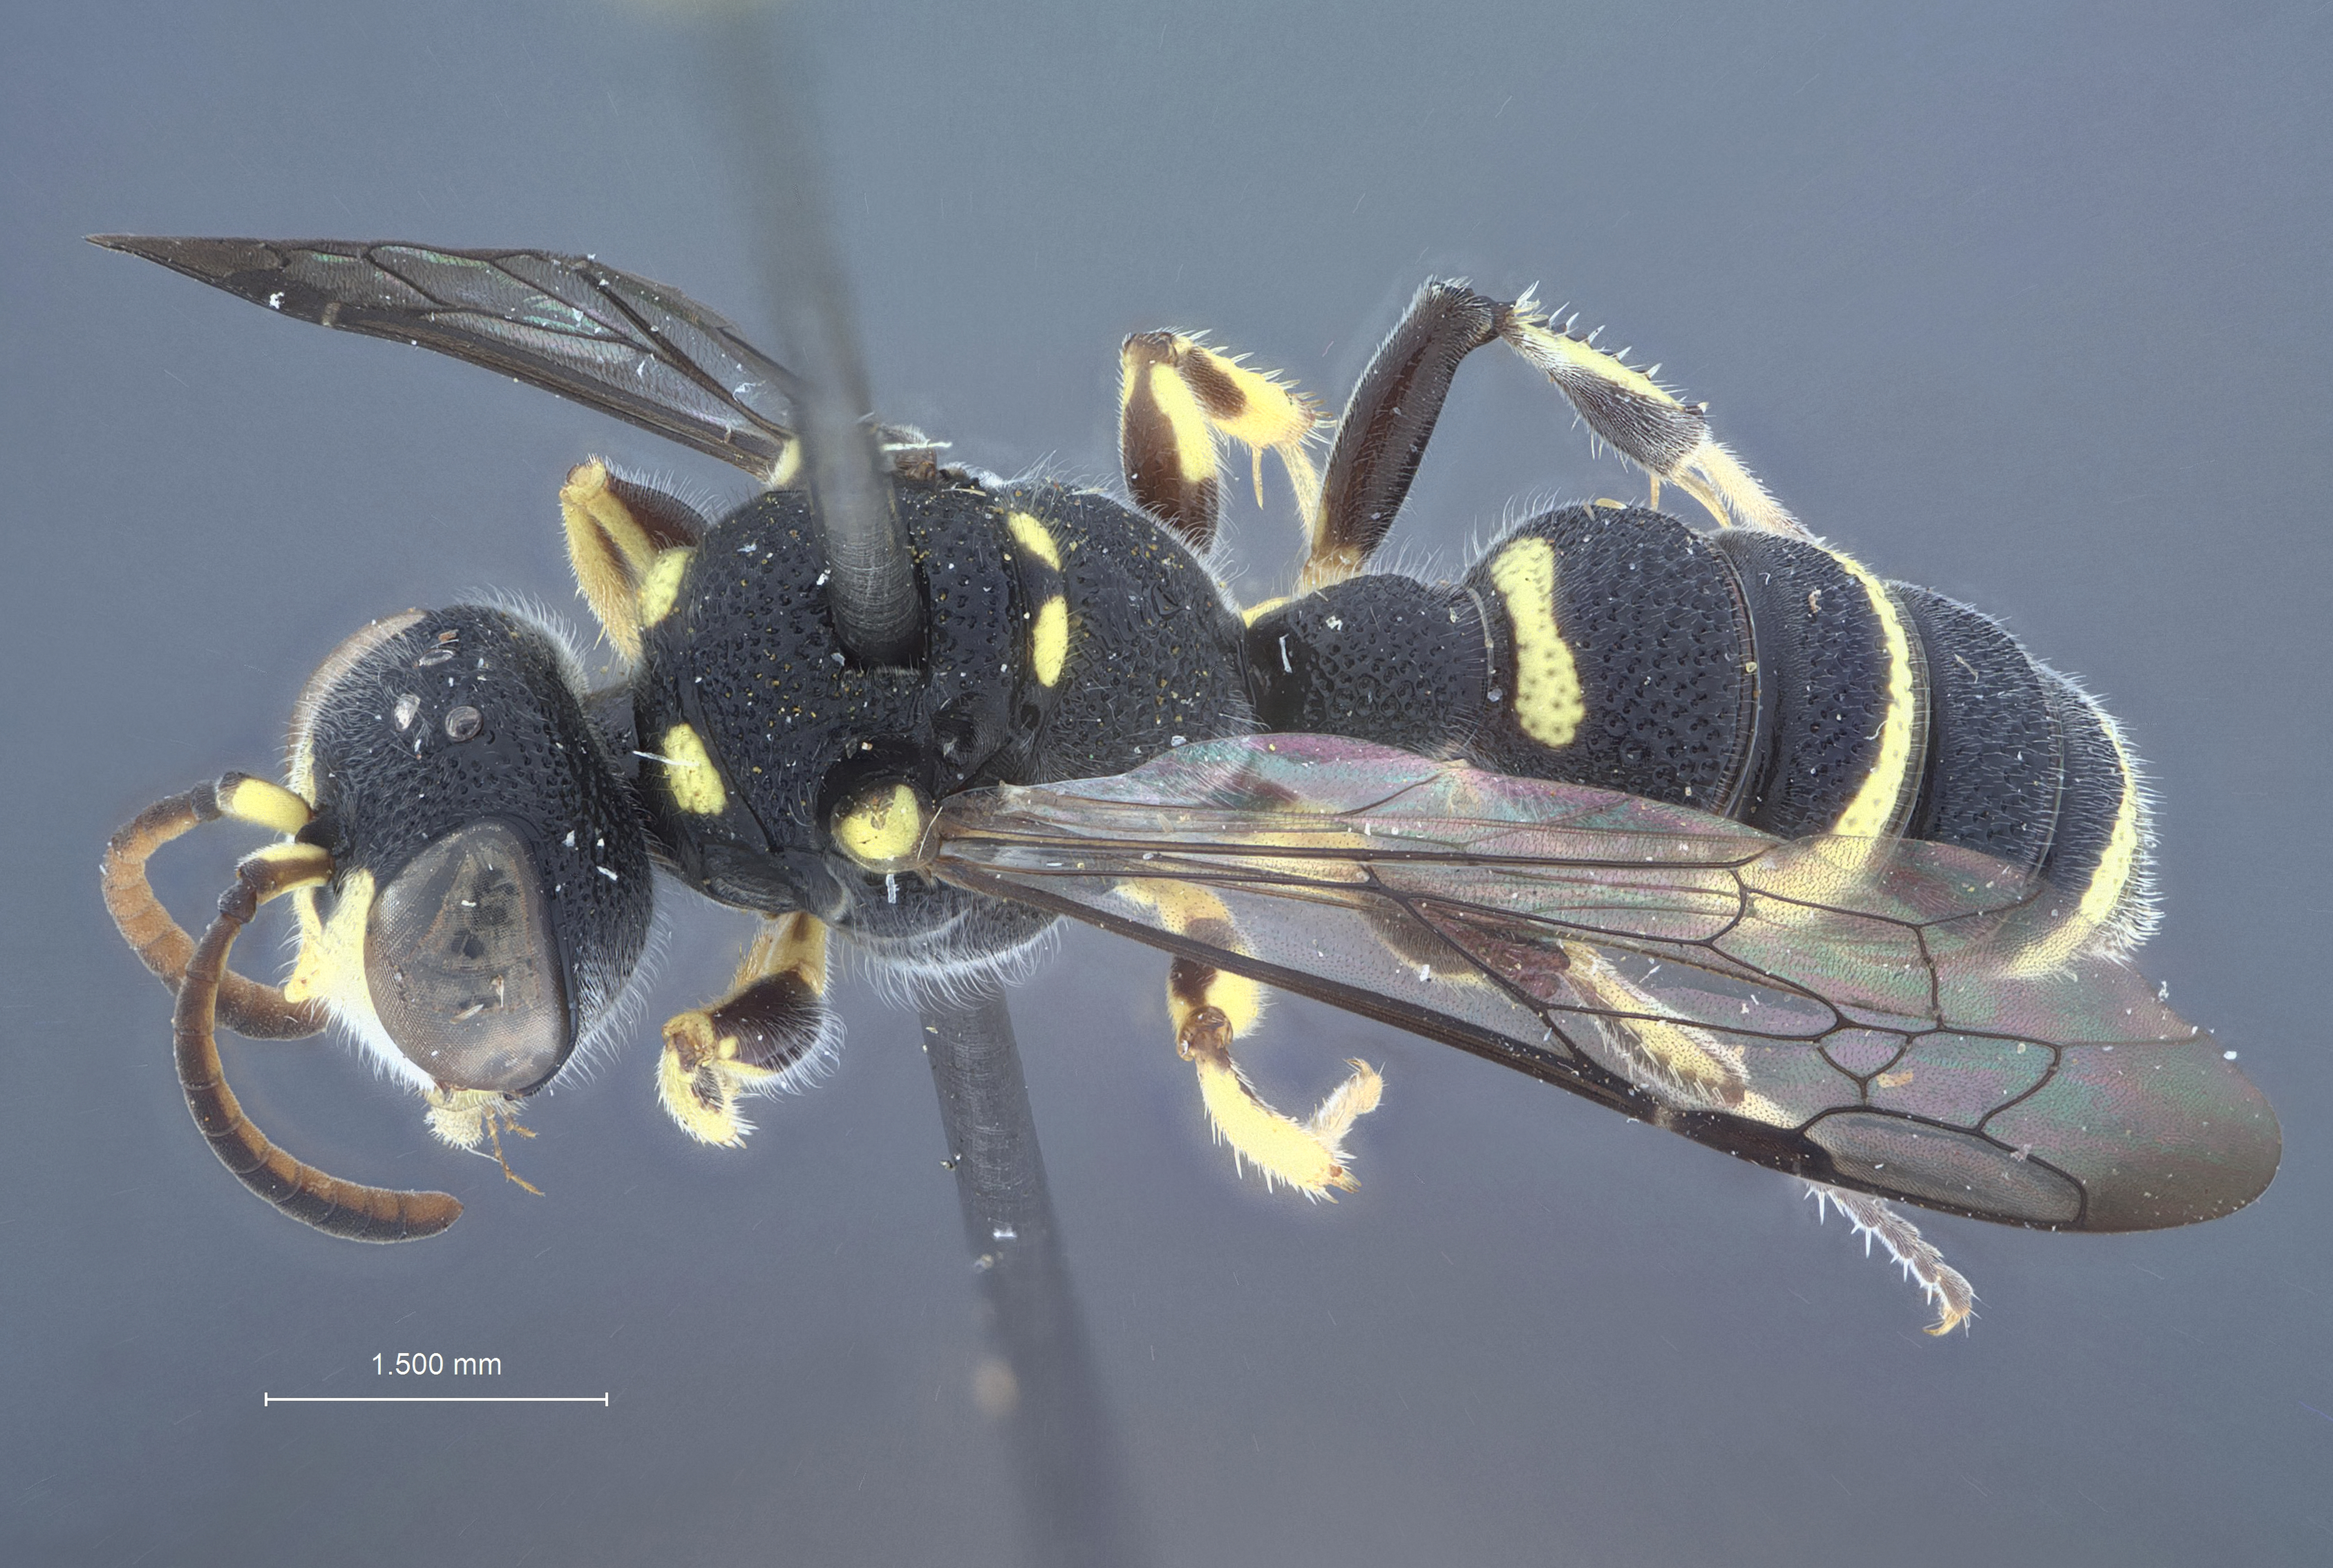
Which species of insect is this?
Cerceris conifera
